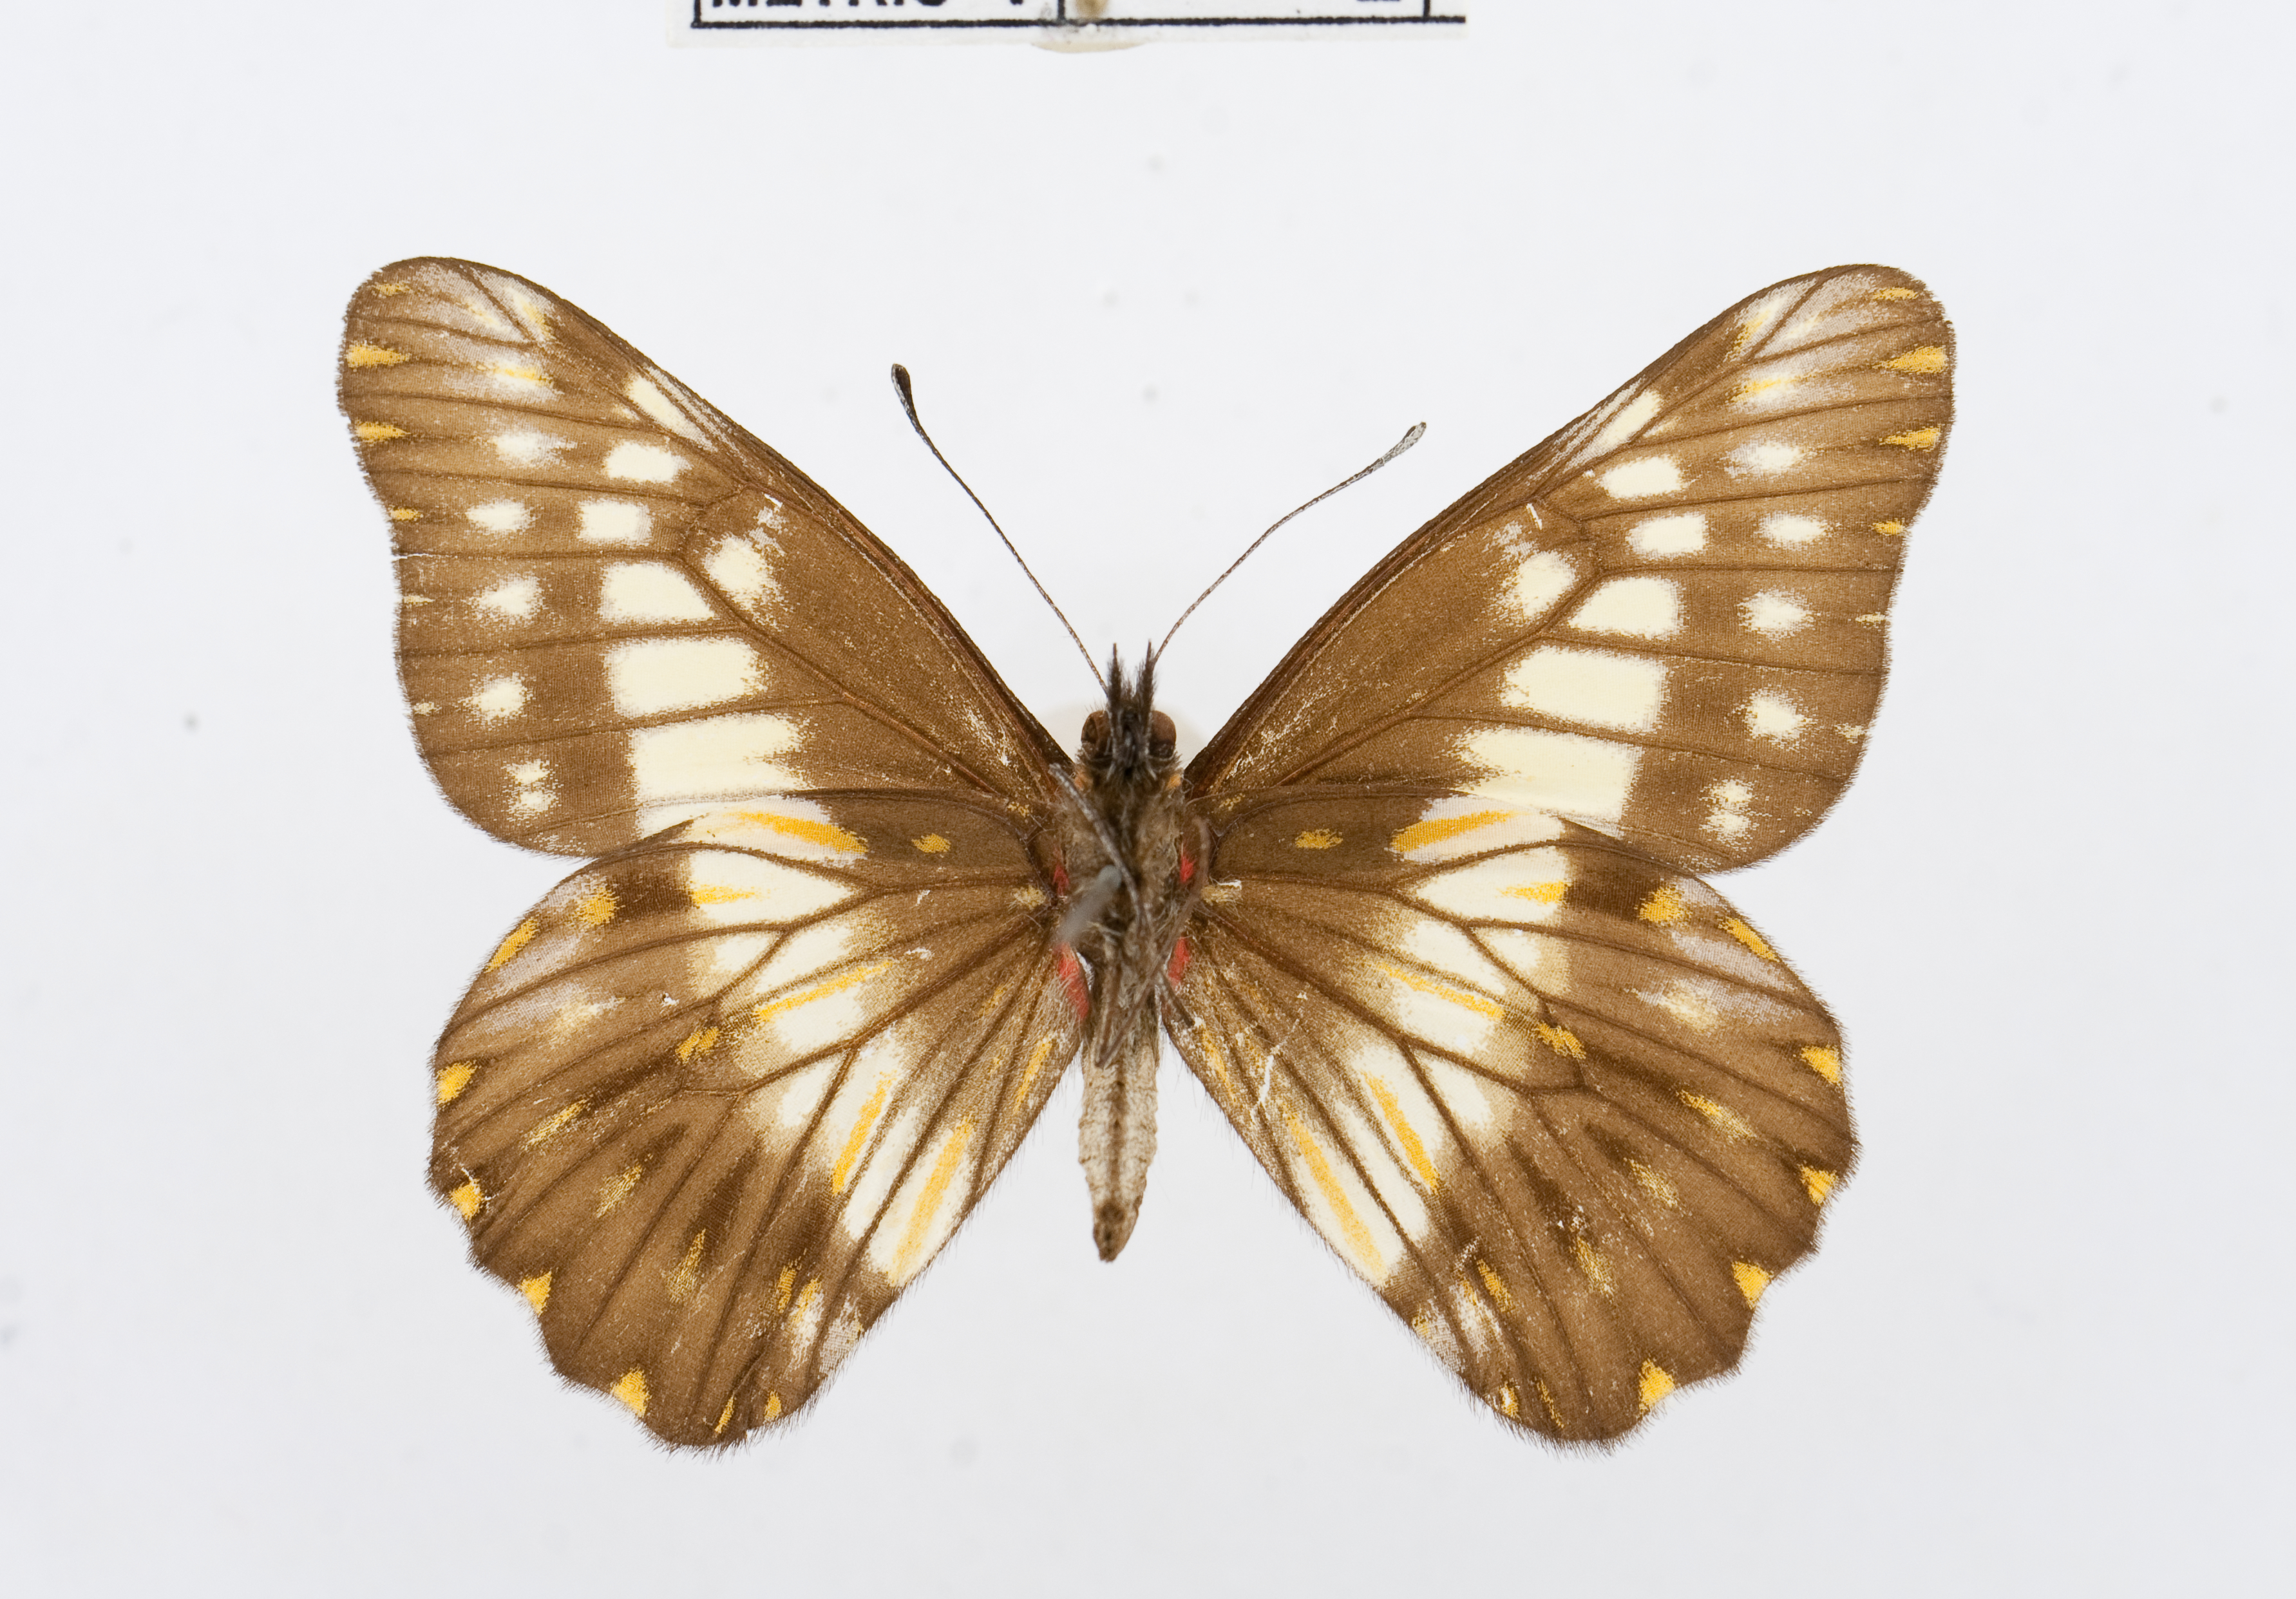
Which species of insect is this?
Catasticta nimbice
